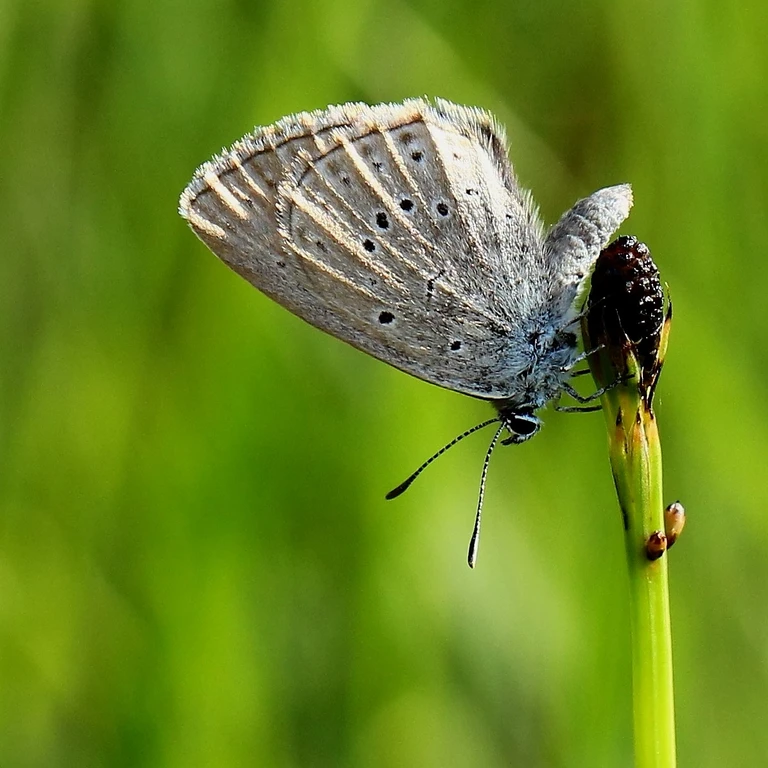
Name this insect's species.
Phengaris teleius
